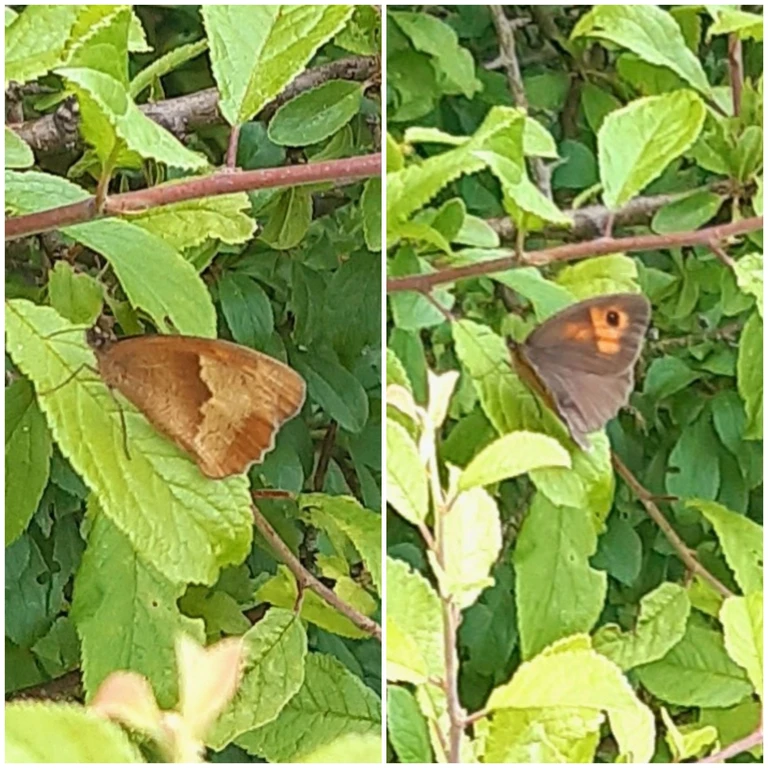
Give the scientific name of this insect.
Maniola jurtina
